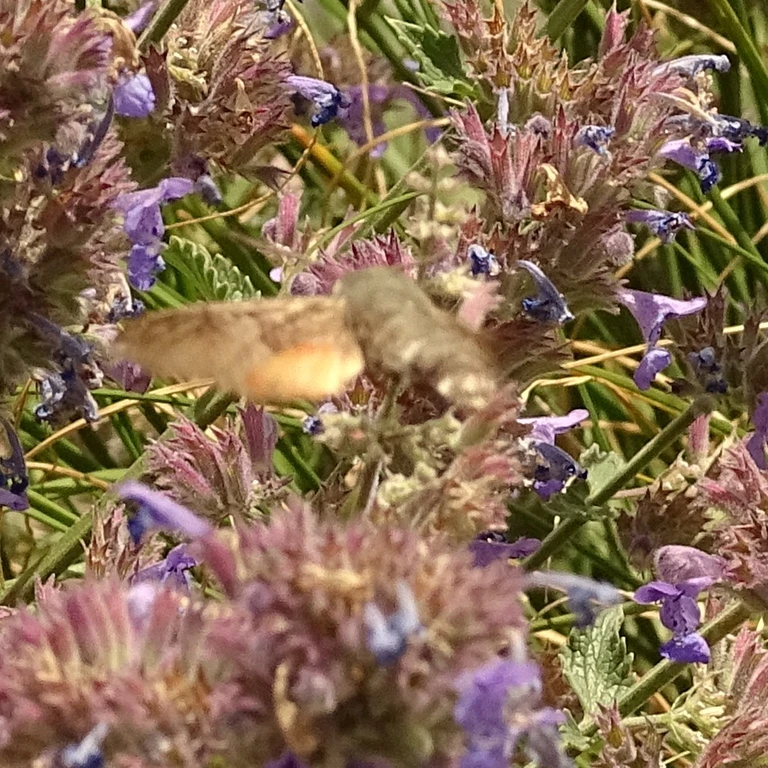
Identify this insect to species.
Macroglossum stellatarum
